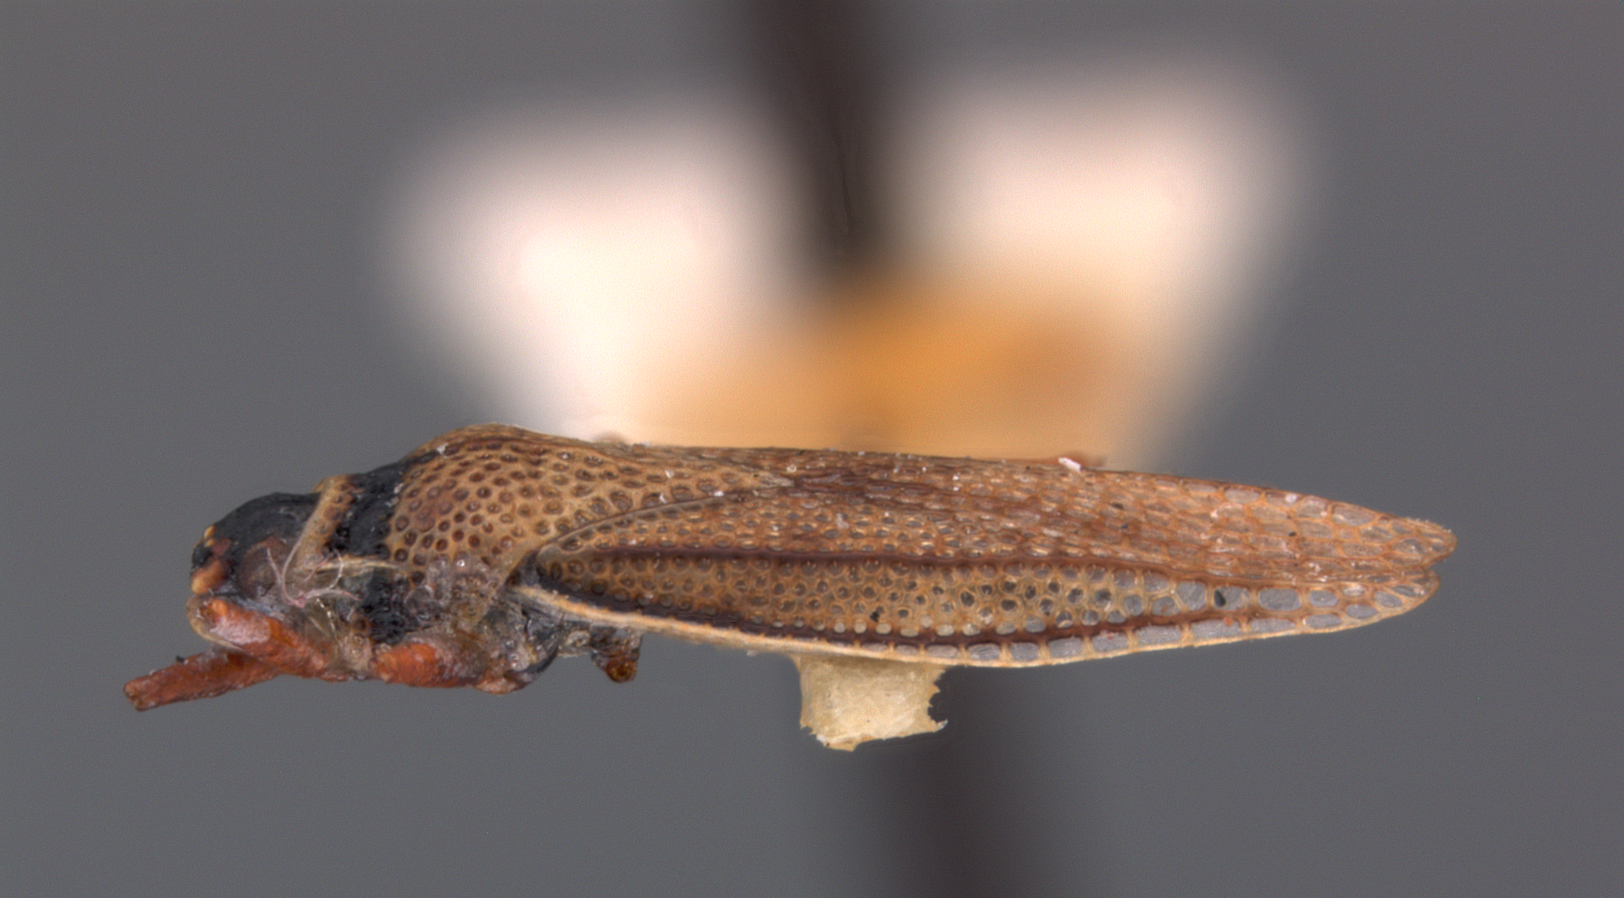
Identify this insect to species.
Epimixia roboris
